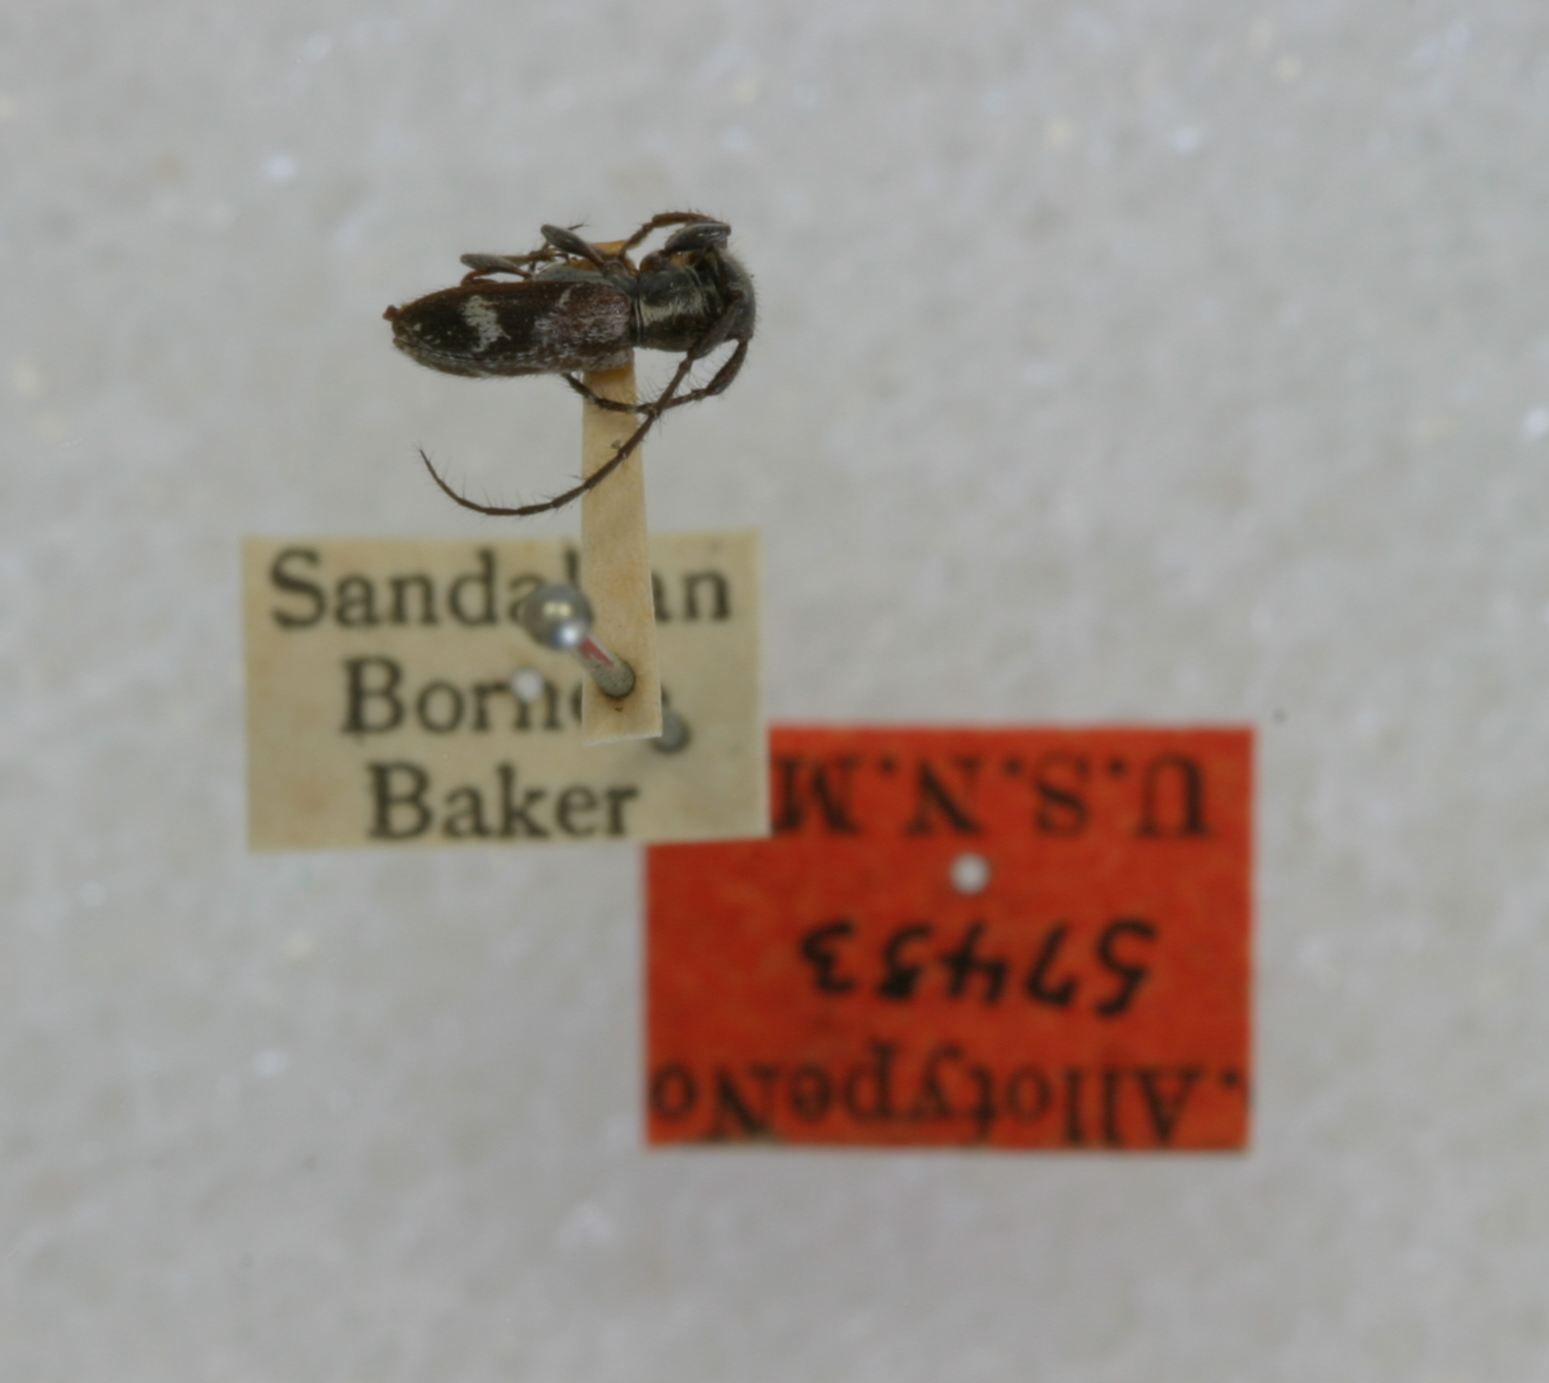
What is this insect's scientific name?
Neoegesina ornata
